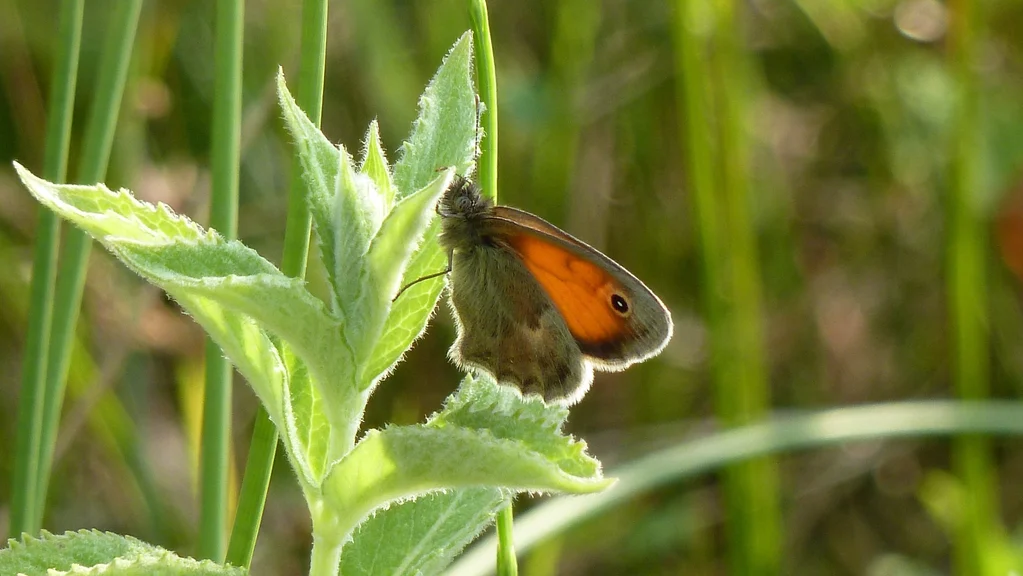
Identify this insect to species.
Coenonympha pamphilus
